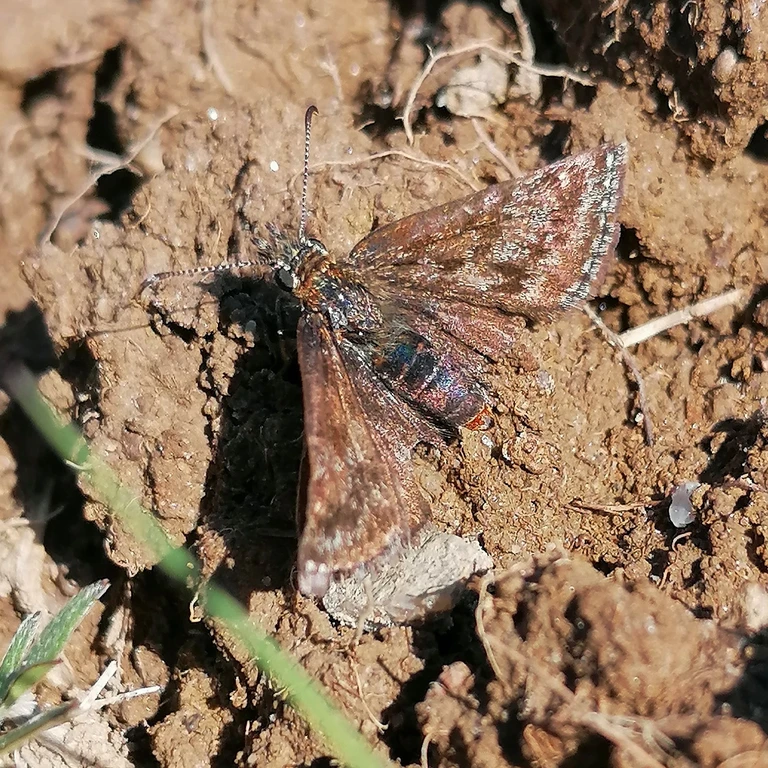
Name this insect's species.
Erynnis tages
